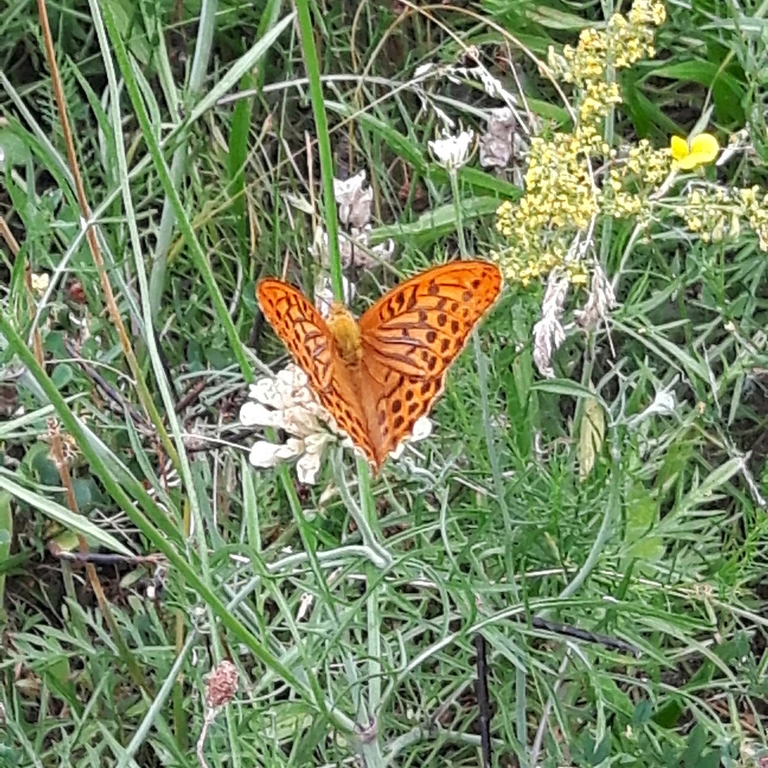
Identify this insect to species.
Argynnis paphia
